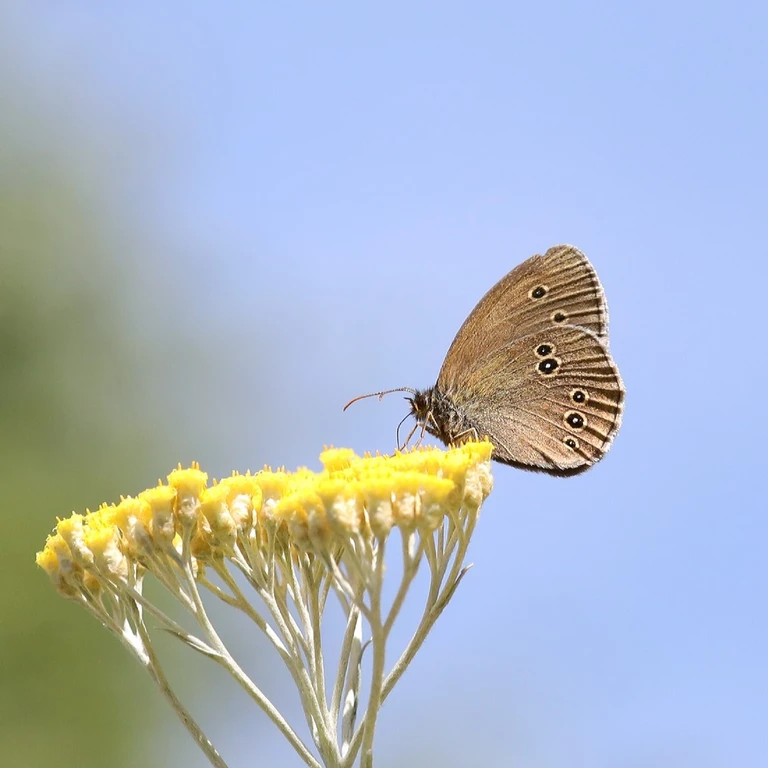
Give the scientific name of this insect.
Aphantopus hyperantus
